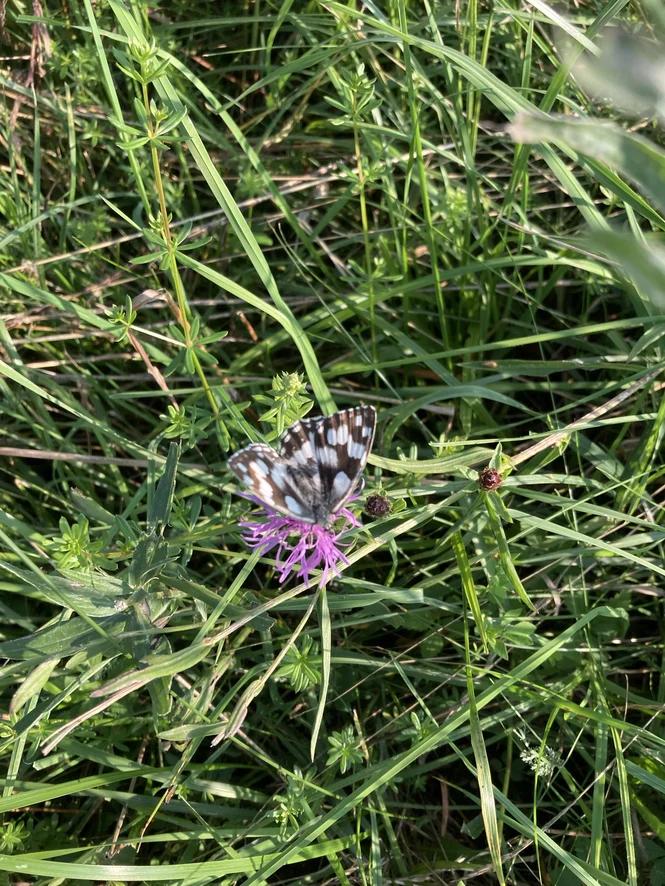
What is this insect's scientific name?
Melanargia galathea
